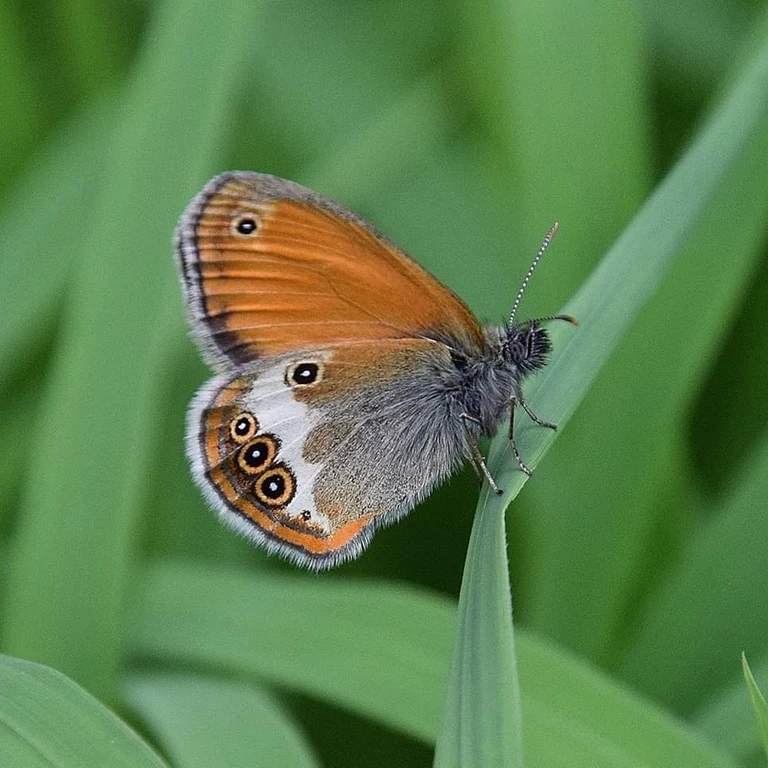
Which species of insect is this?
Coenonympha arcania
